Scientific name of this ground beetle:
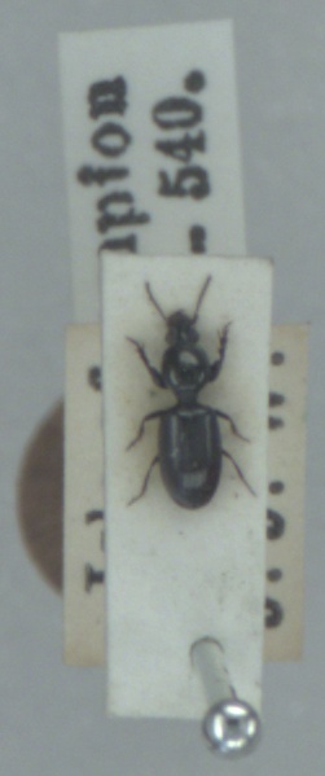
Dyschirius salinus
